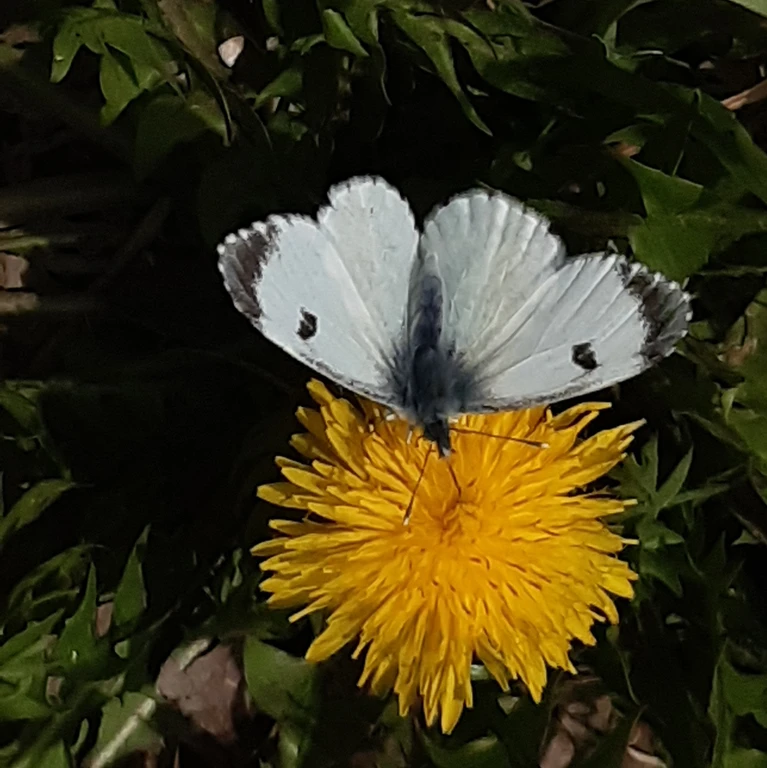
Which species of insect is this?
Anthocharis cardamines
